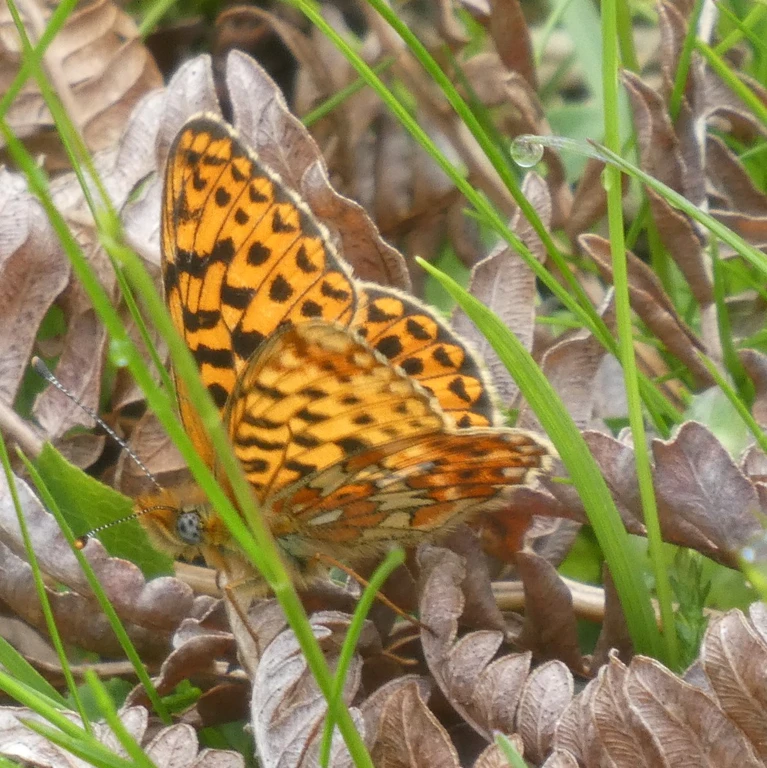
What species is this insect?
Boloria euphrosyne (also Clossiana euphrosyne)
